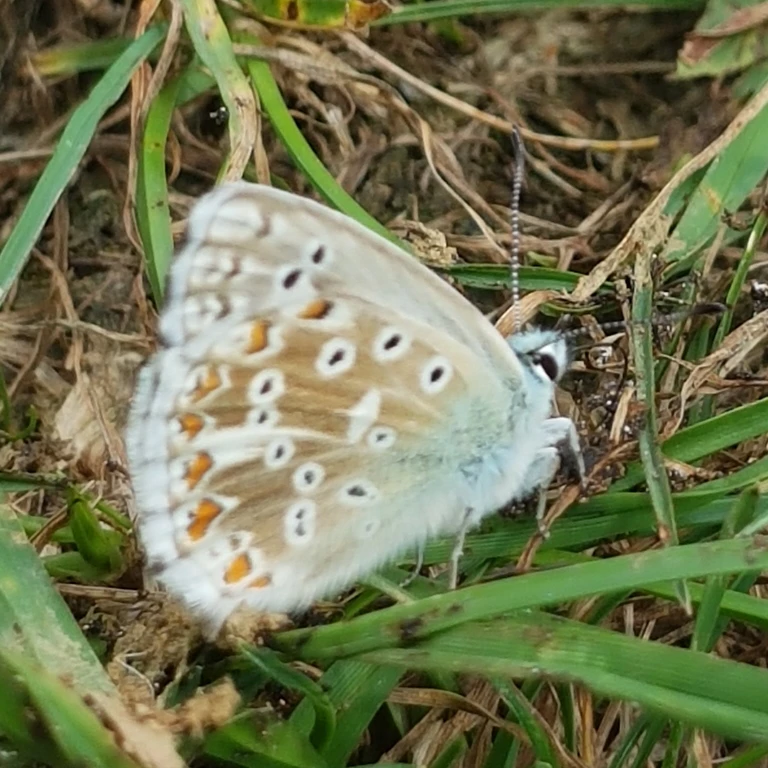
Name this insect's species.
Lysandra coridon
